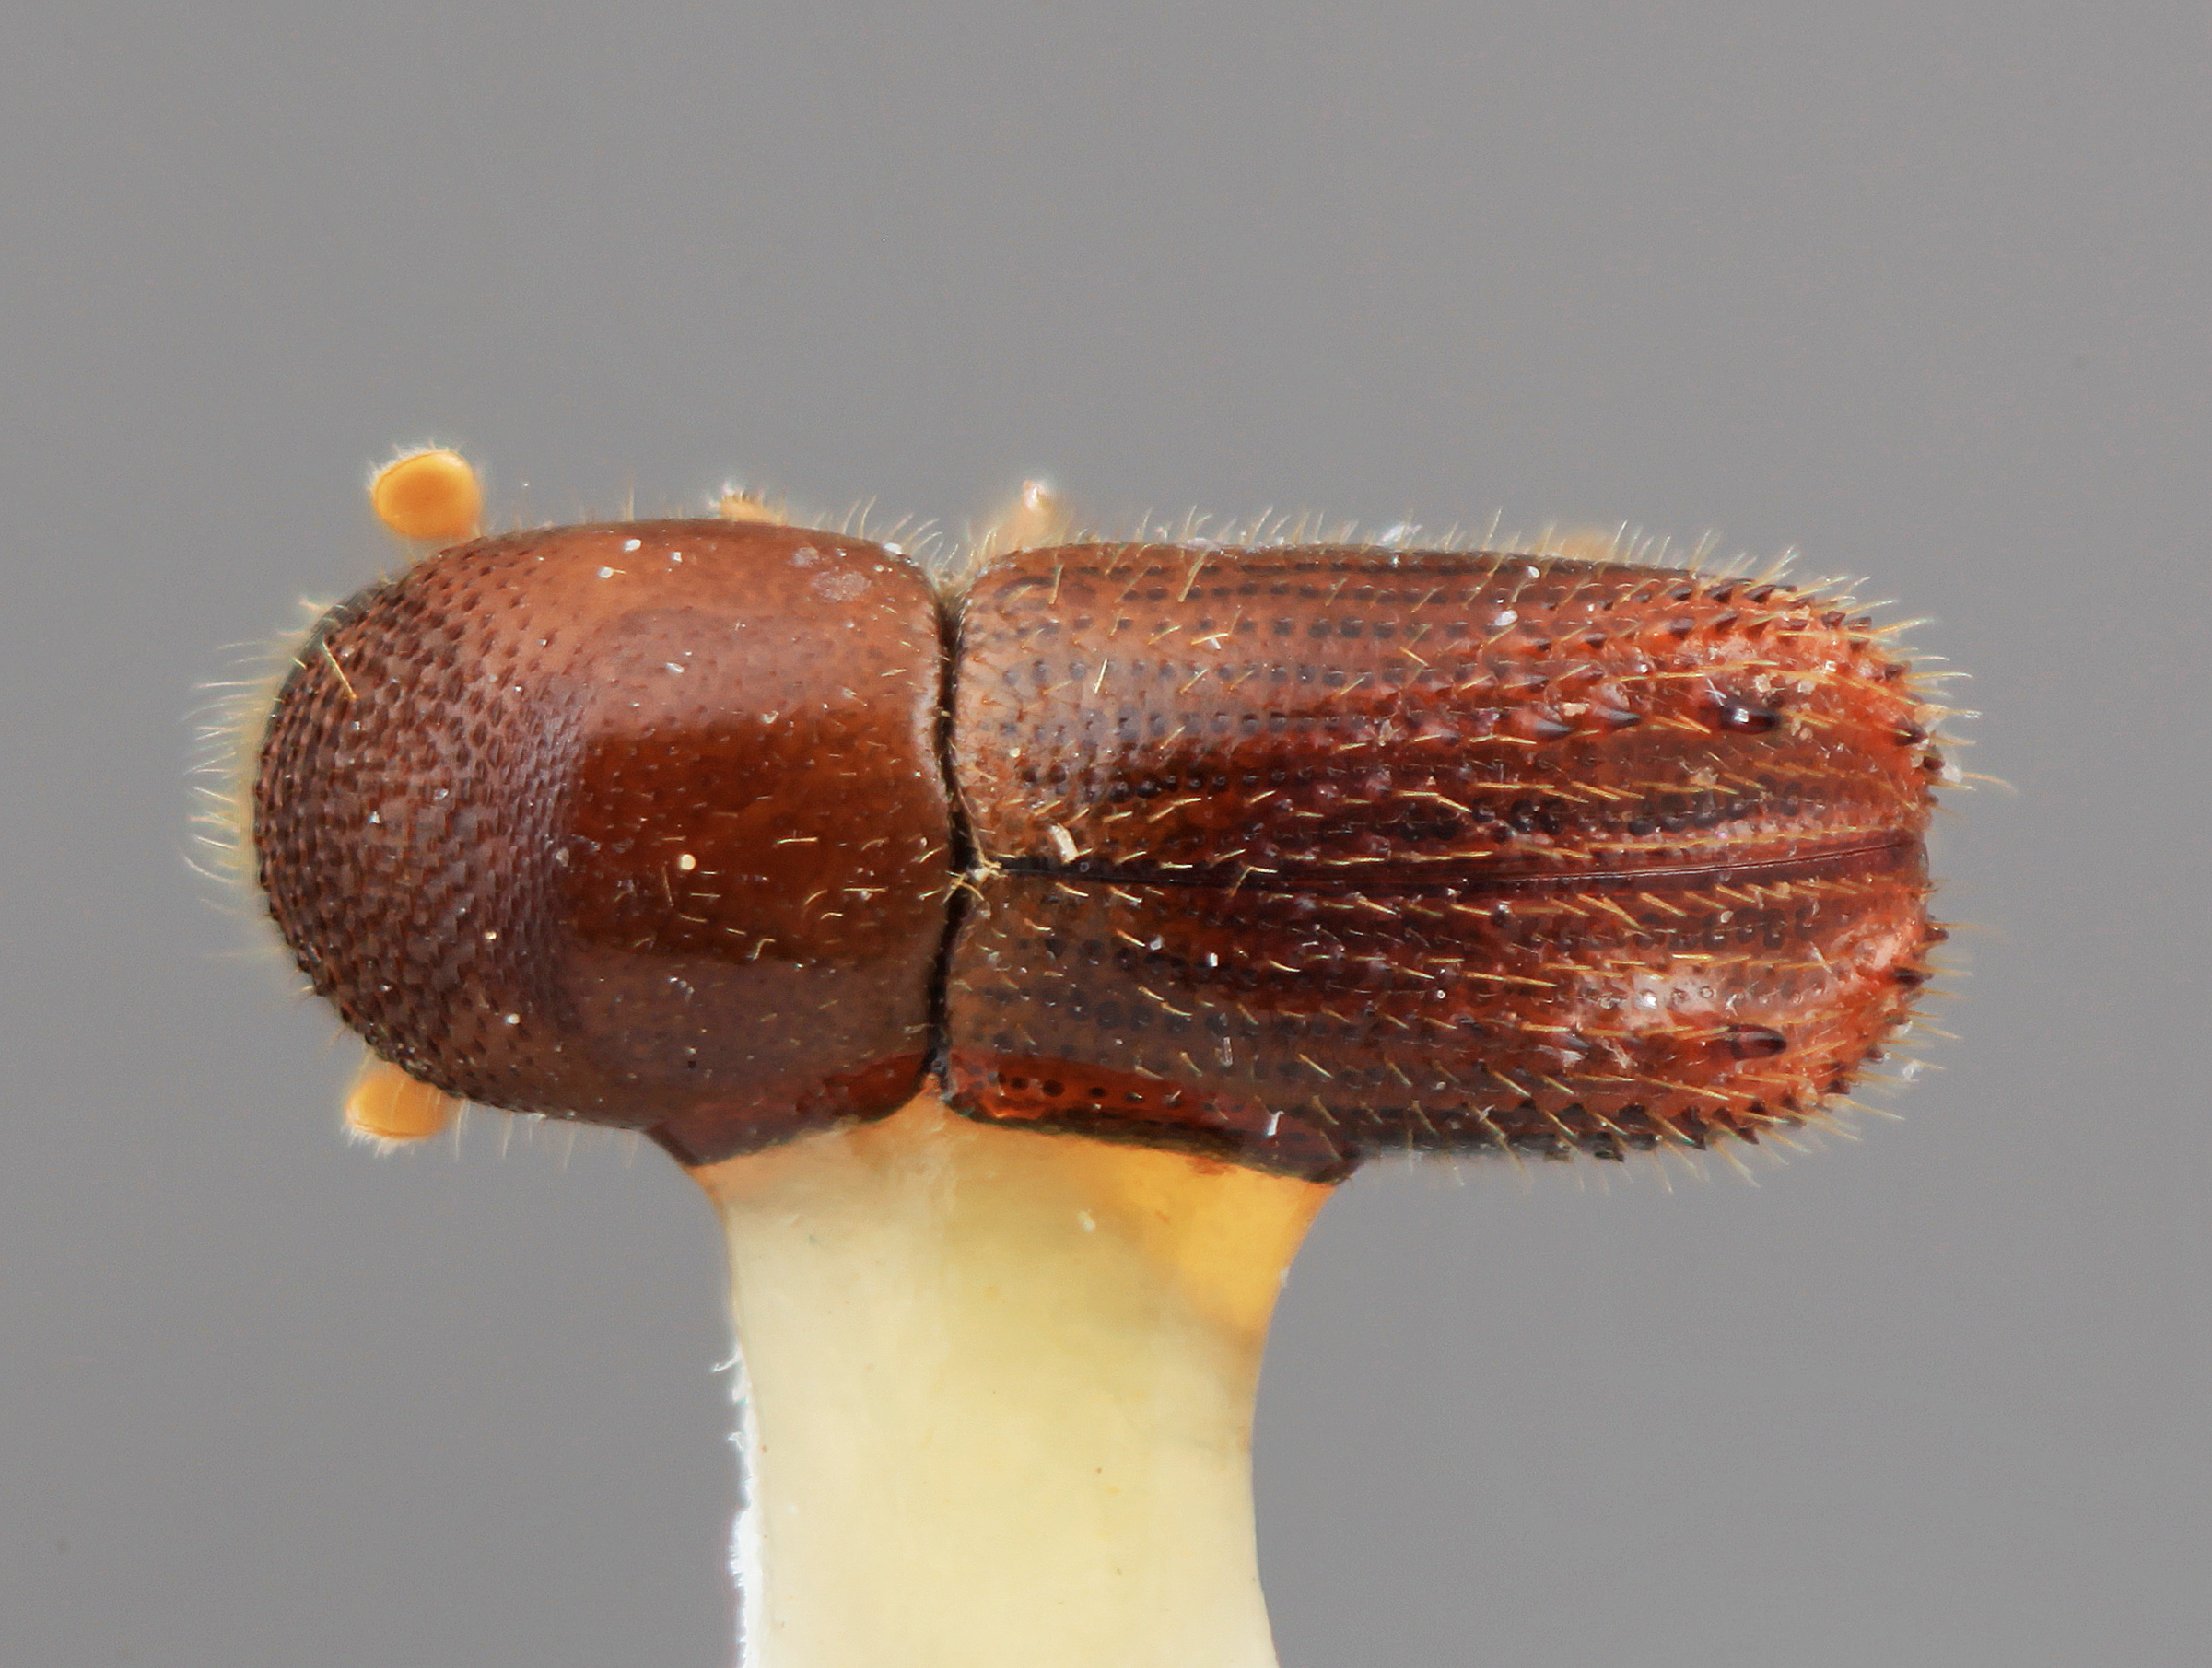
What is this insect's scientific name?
Xyleborus bicornatulus
